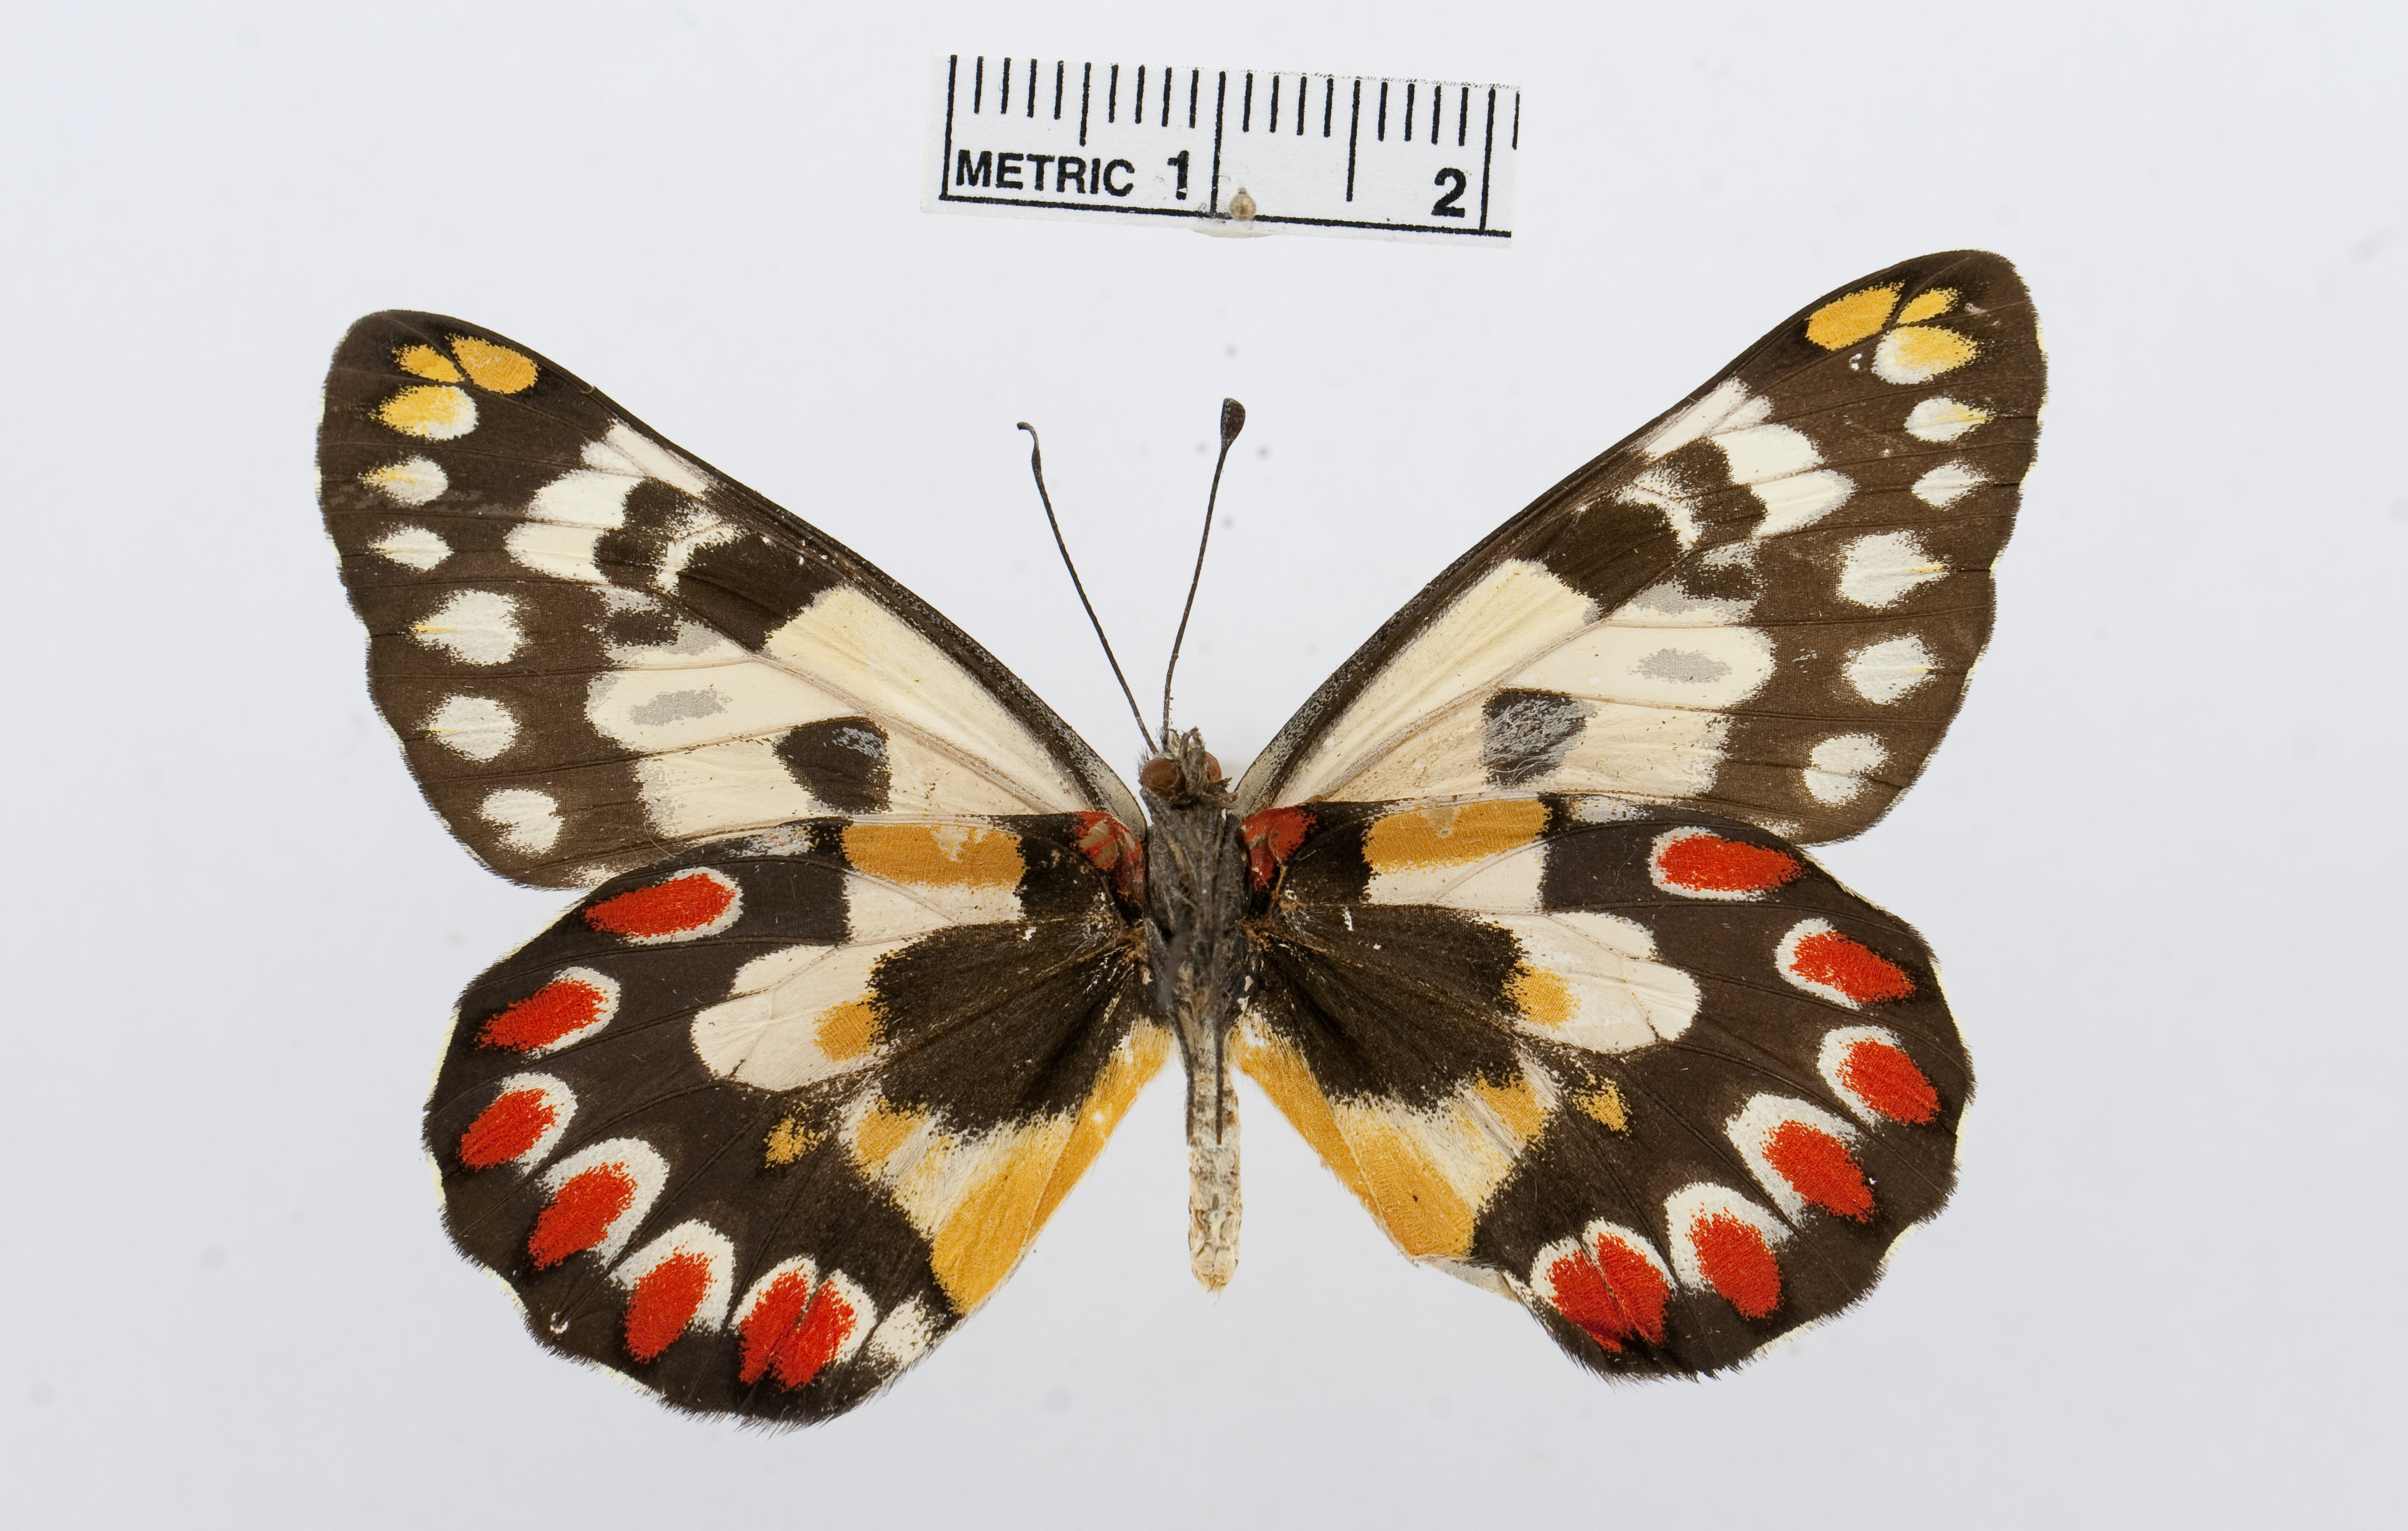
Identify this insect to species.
Delias aganippe
